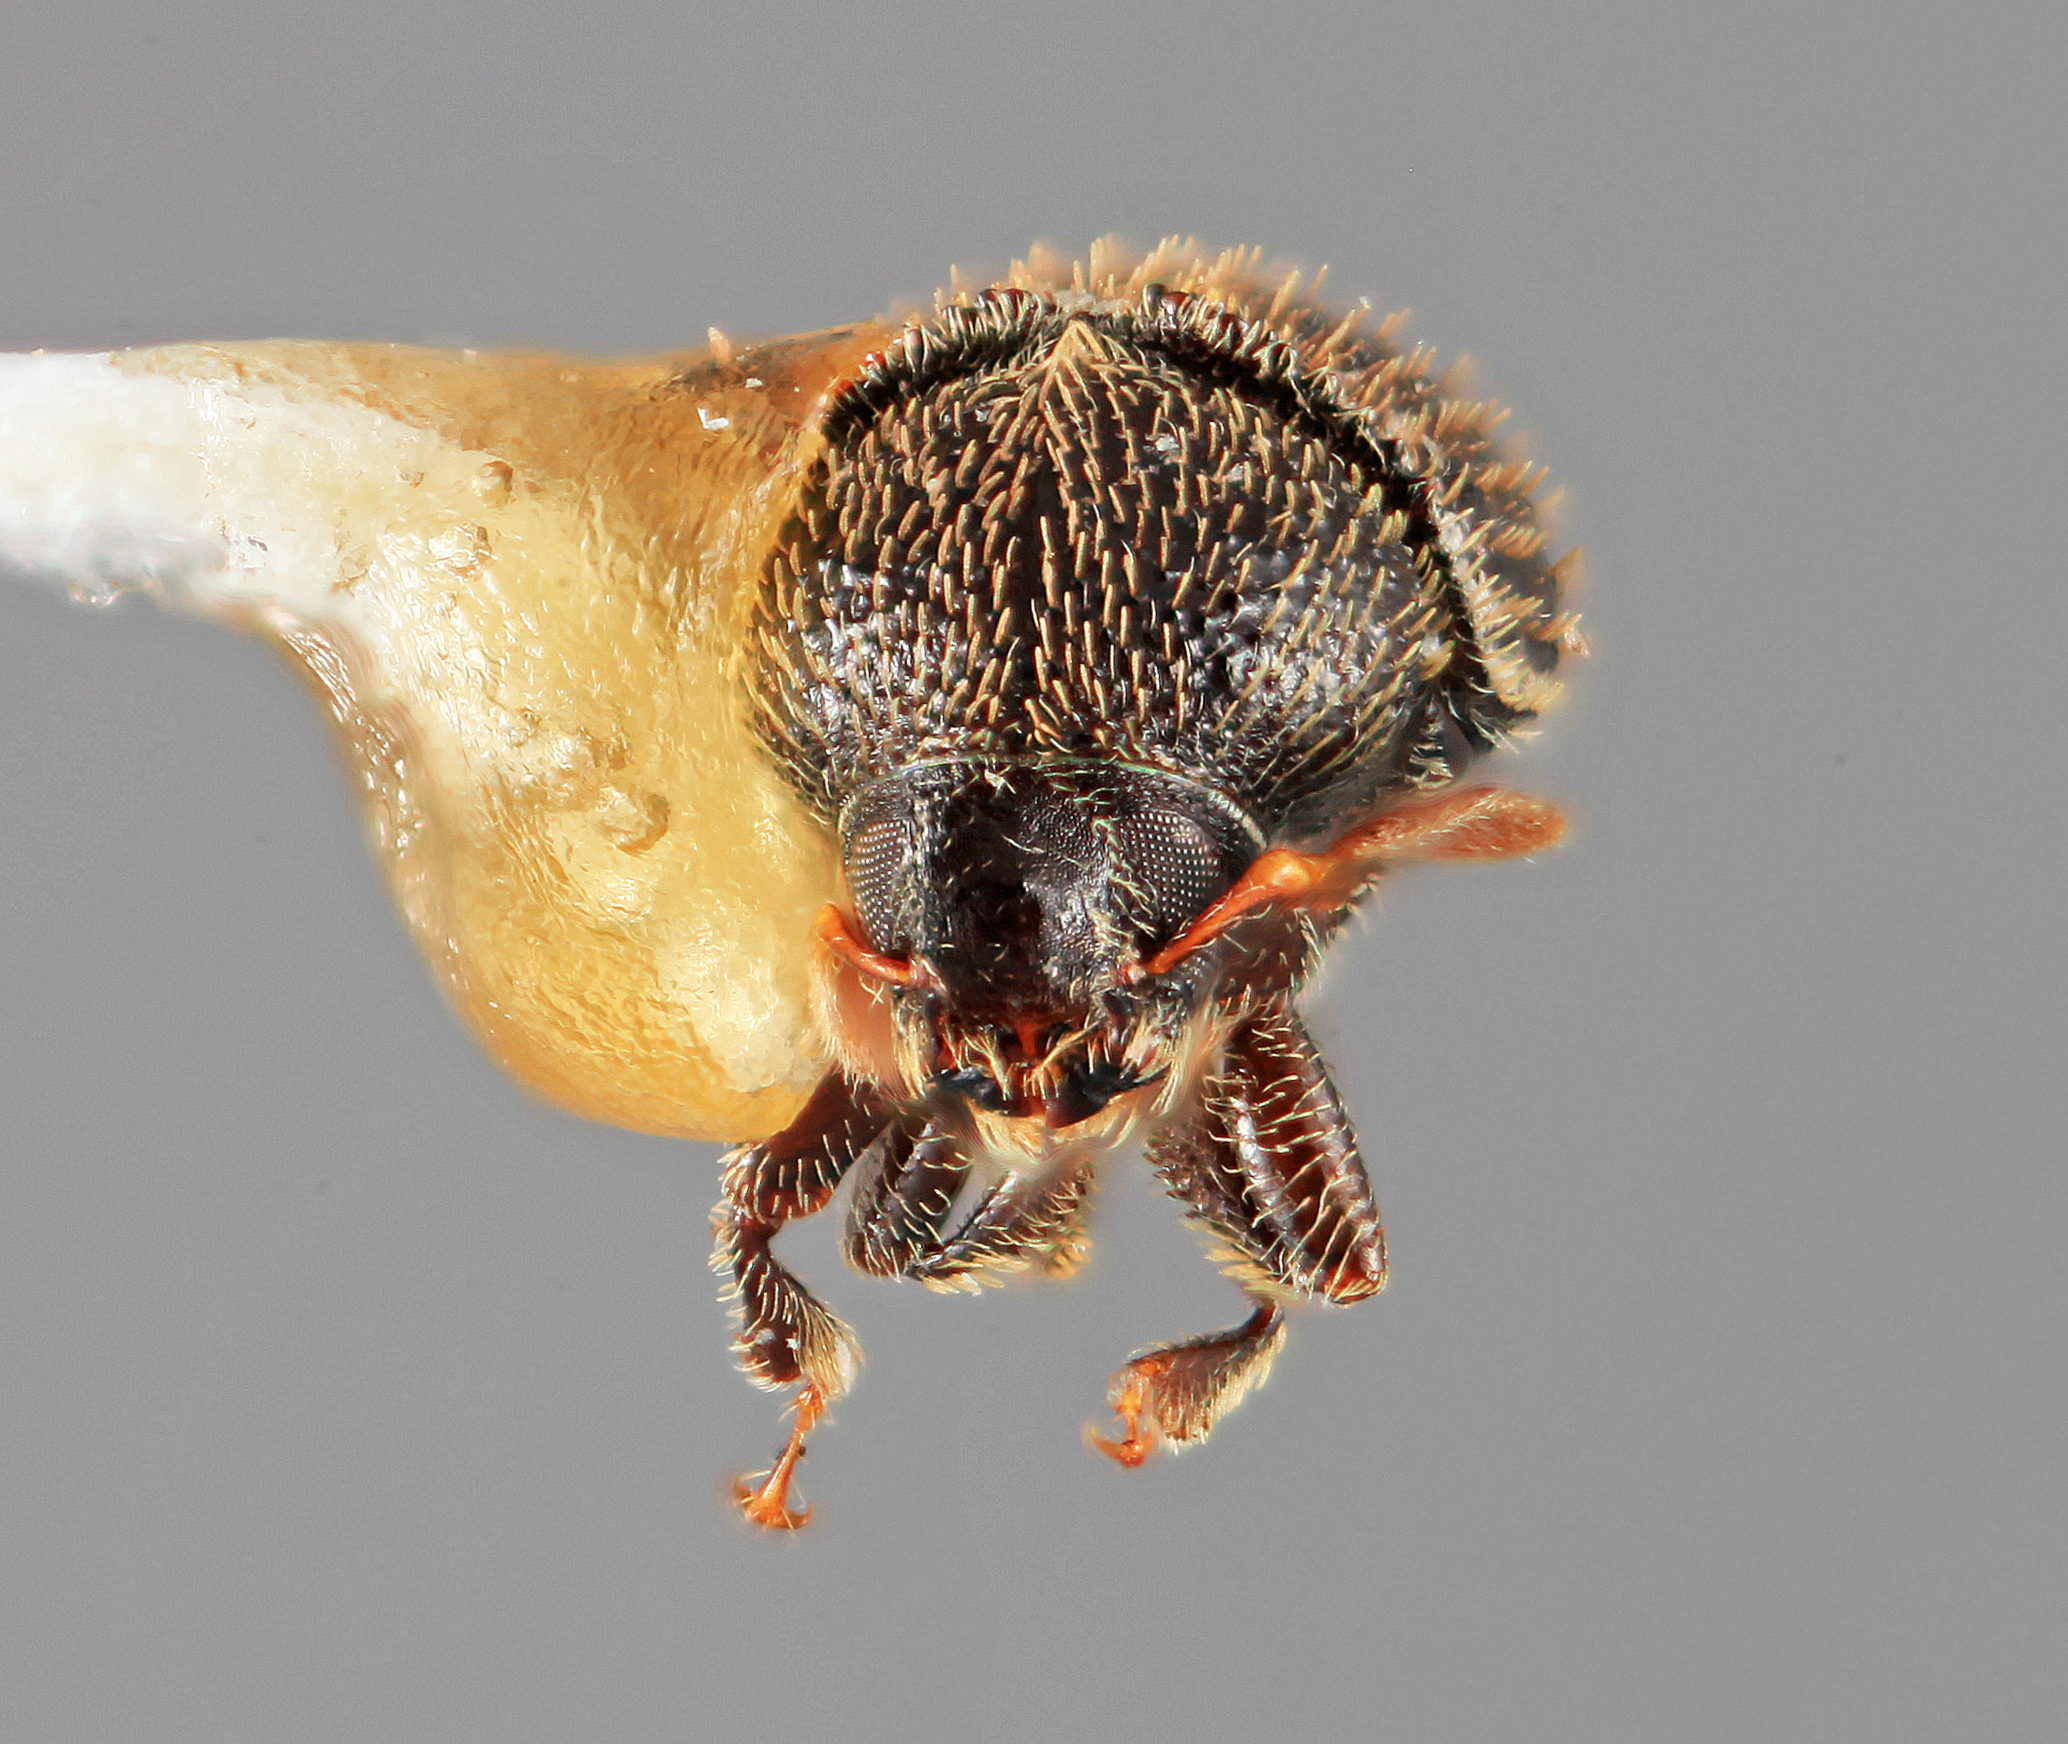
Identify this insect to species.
Chramesus setosus
